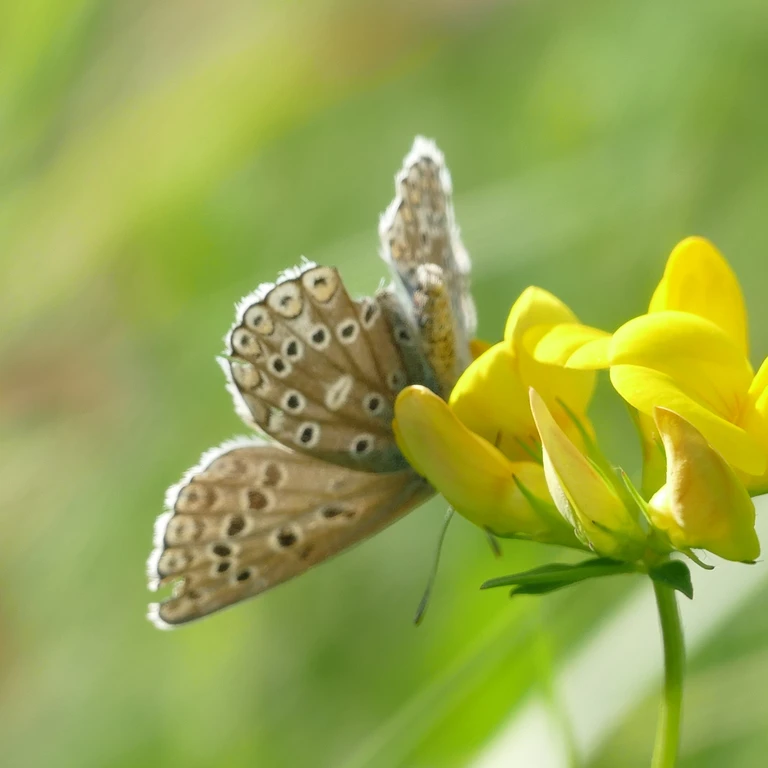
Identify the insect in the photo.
Lysandra bellargus
